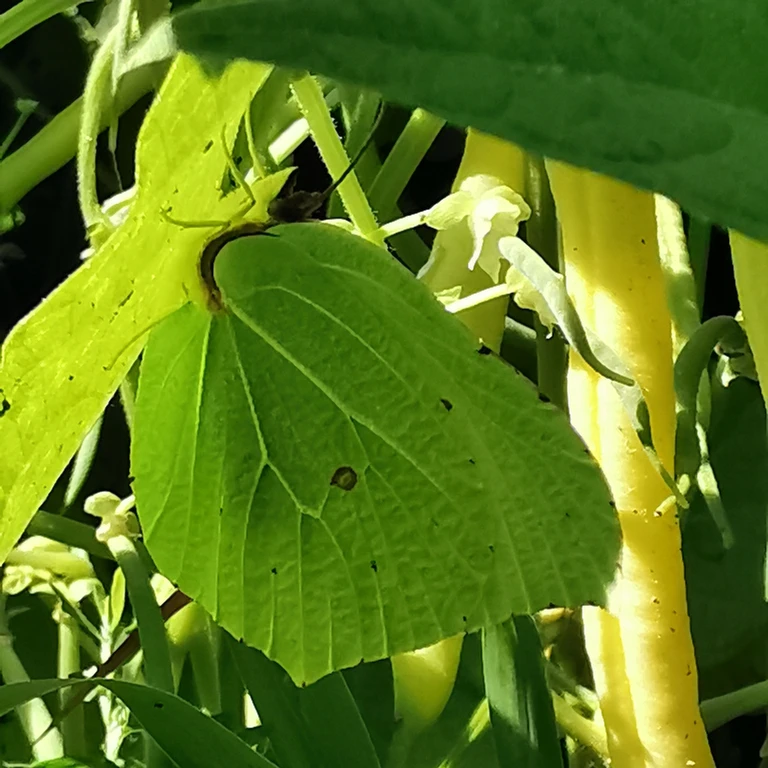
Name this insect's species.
Gonepteryx rhamni
